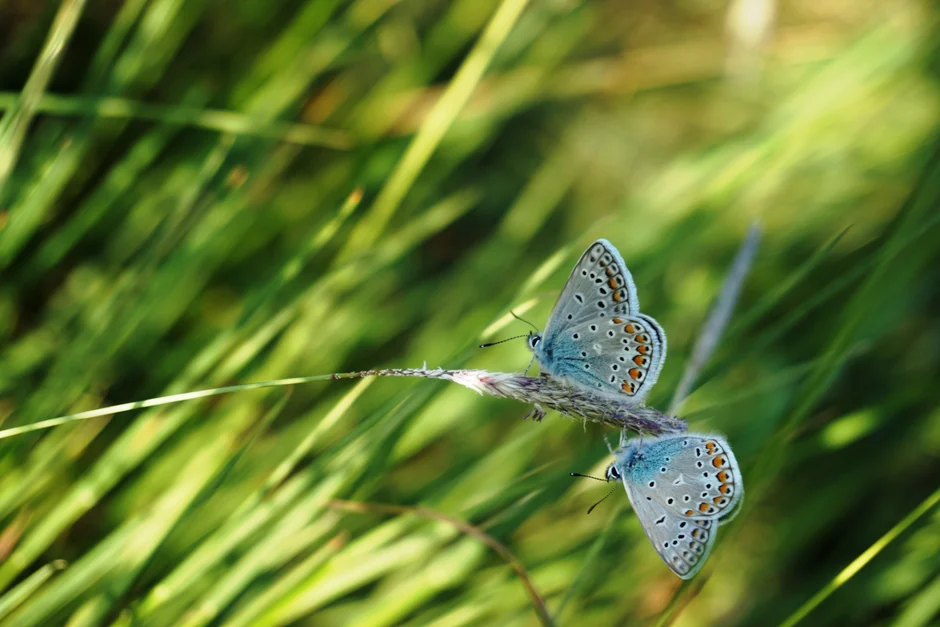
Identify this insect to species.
Polyommatus icarus
